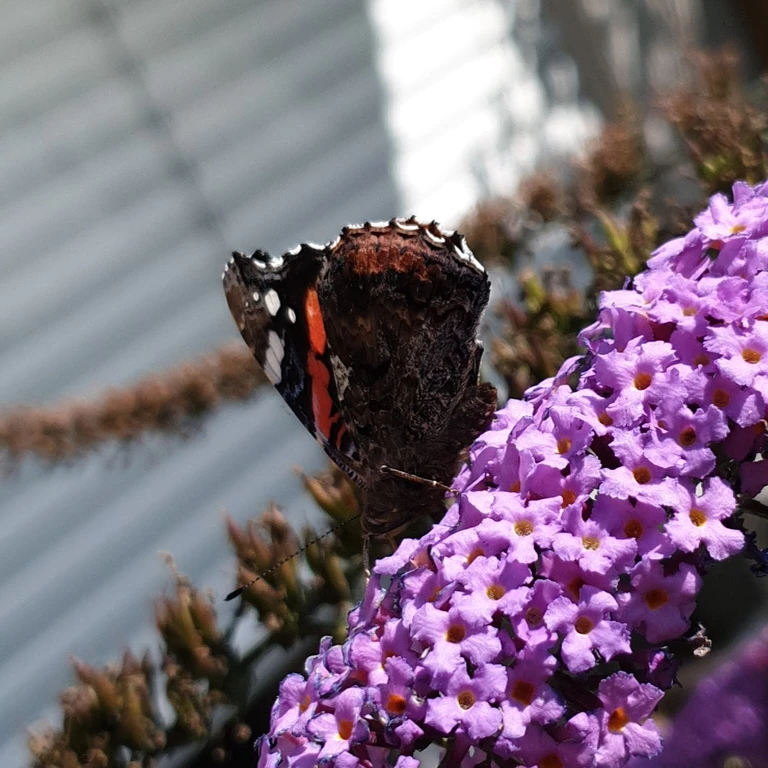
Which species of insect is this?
Vanessa atalanta
